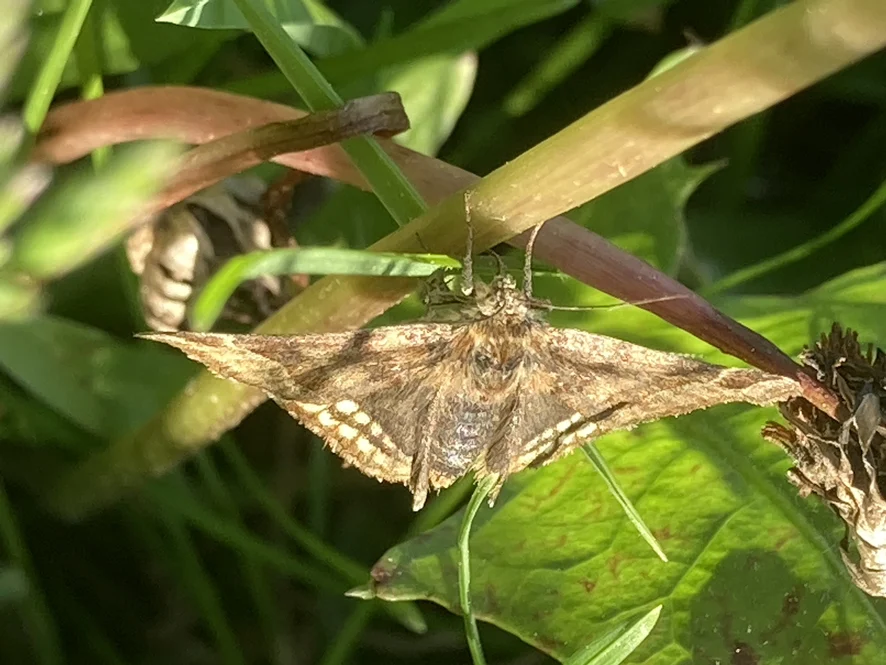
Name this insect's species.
Euclidia glyphica
